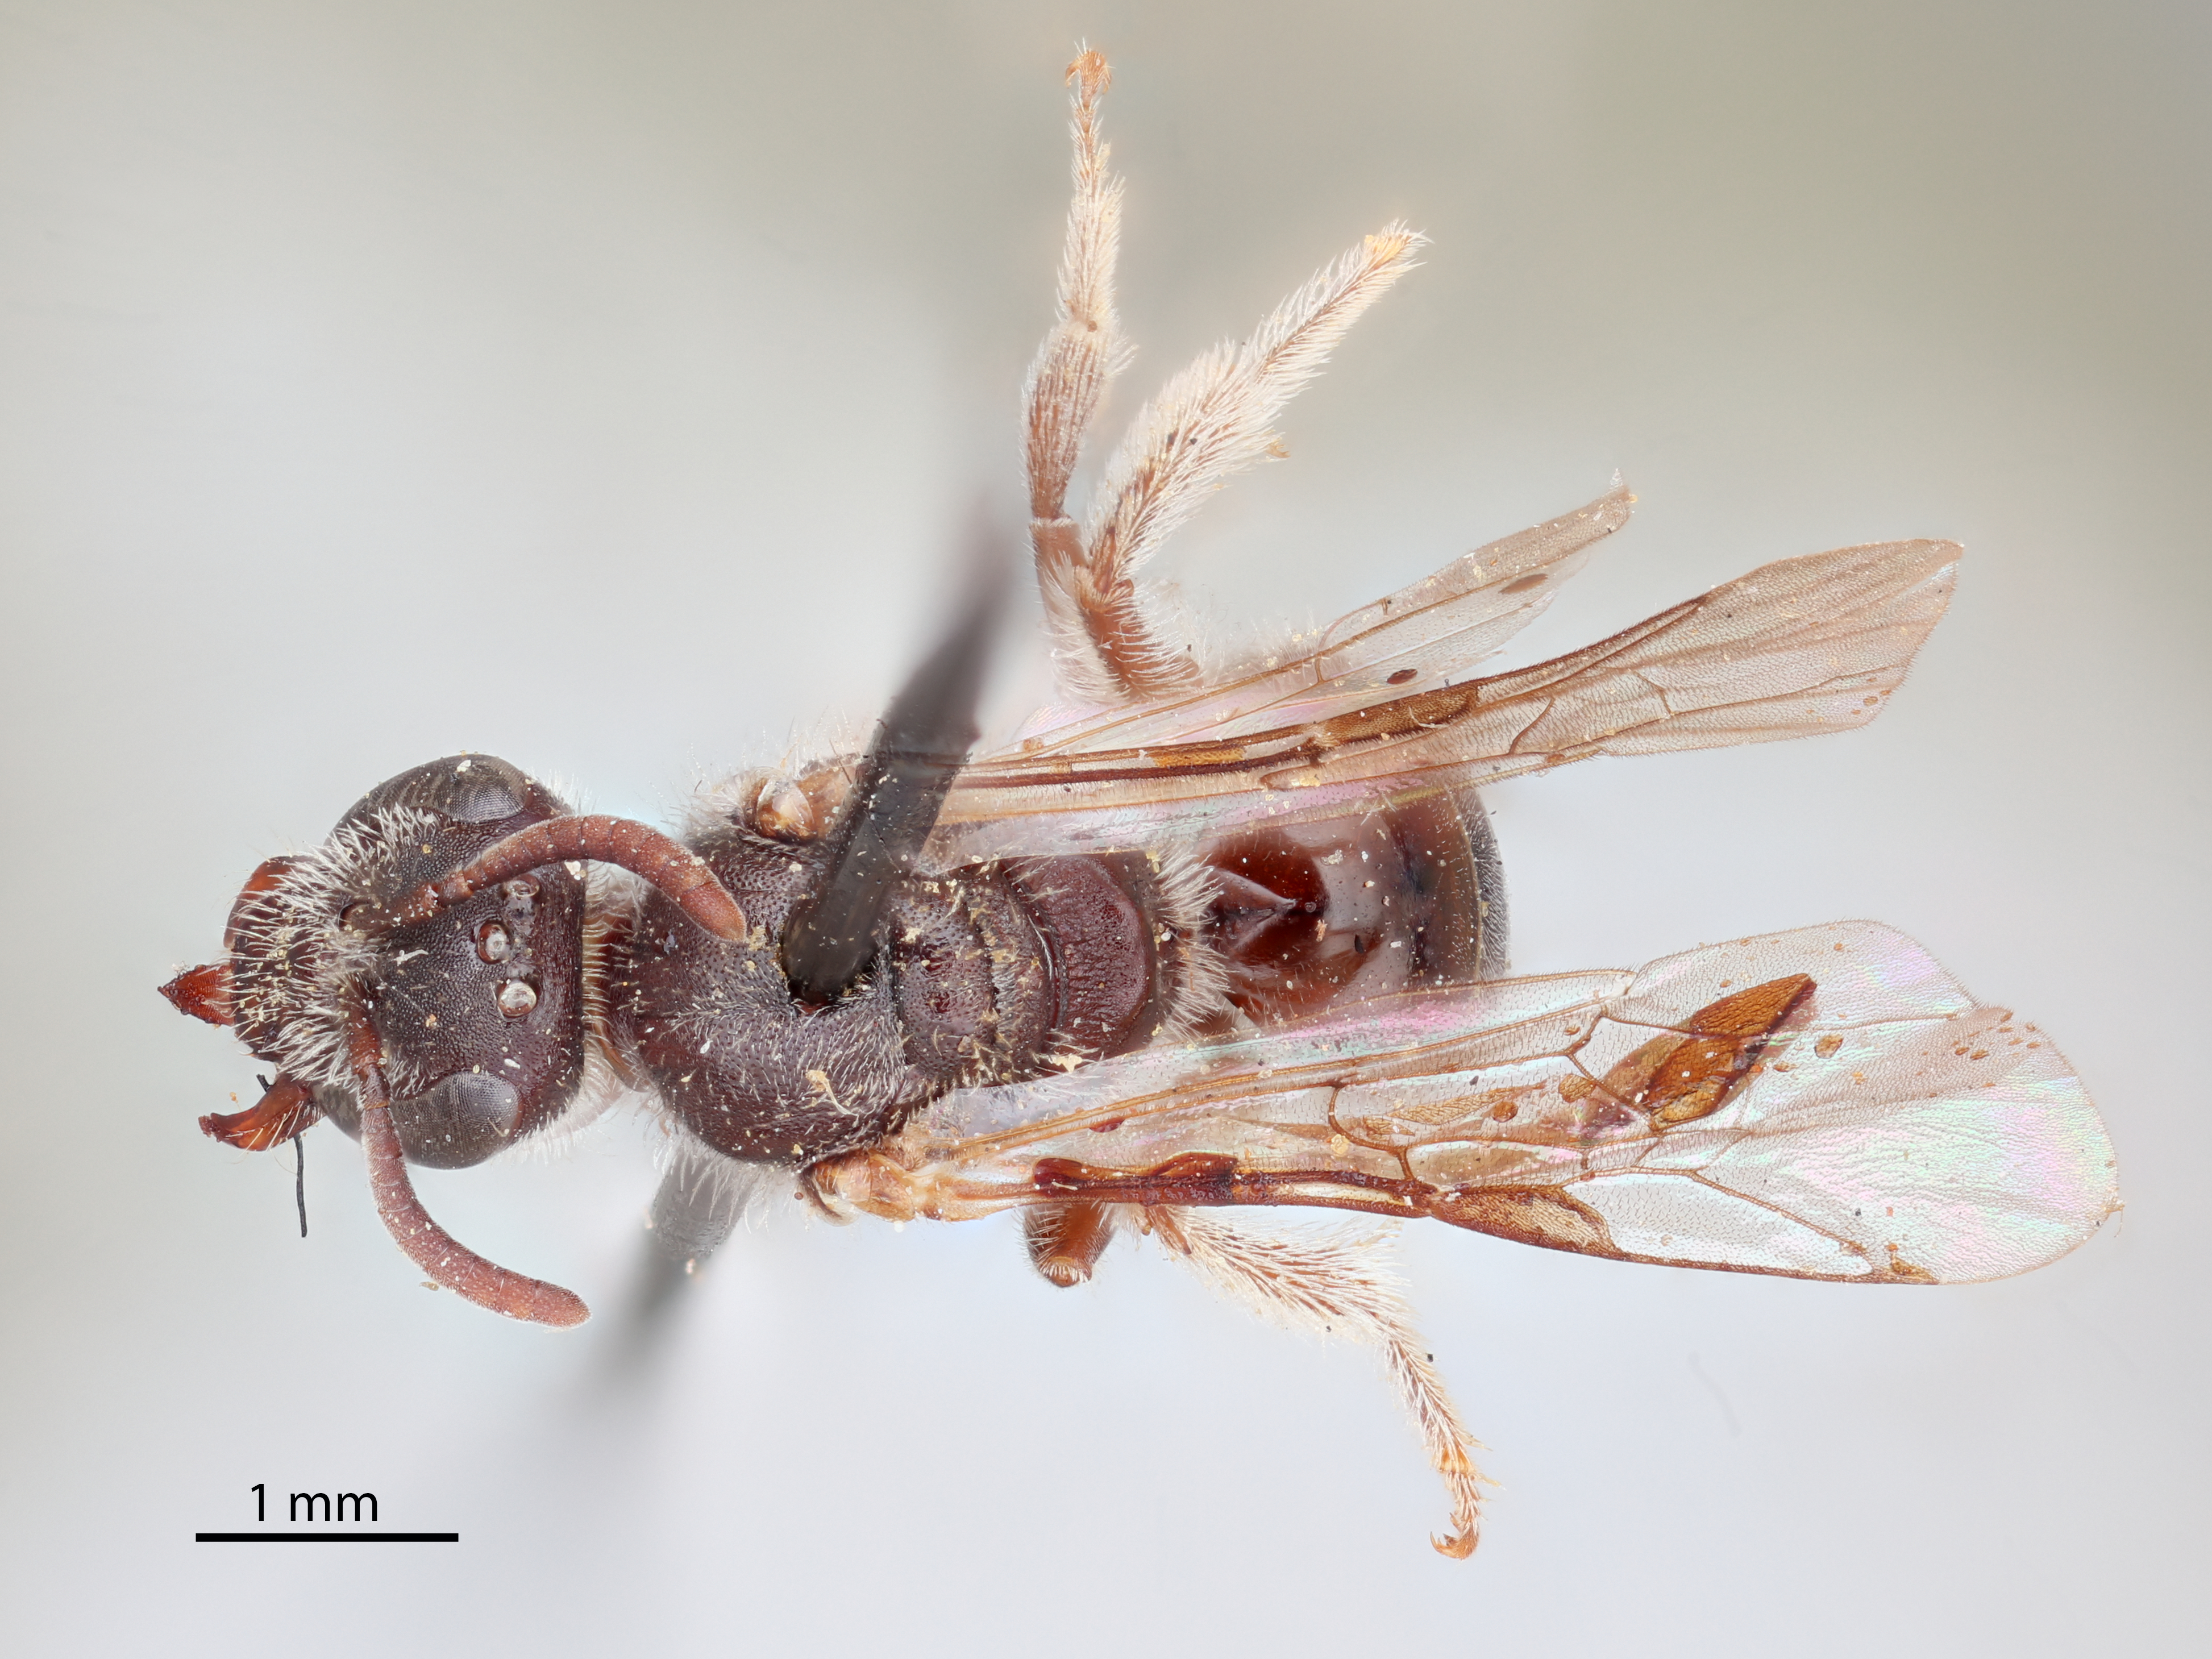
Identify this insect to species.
Halictus vaporellus
